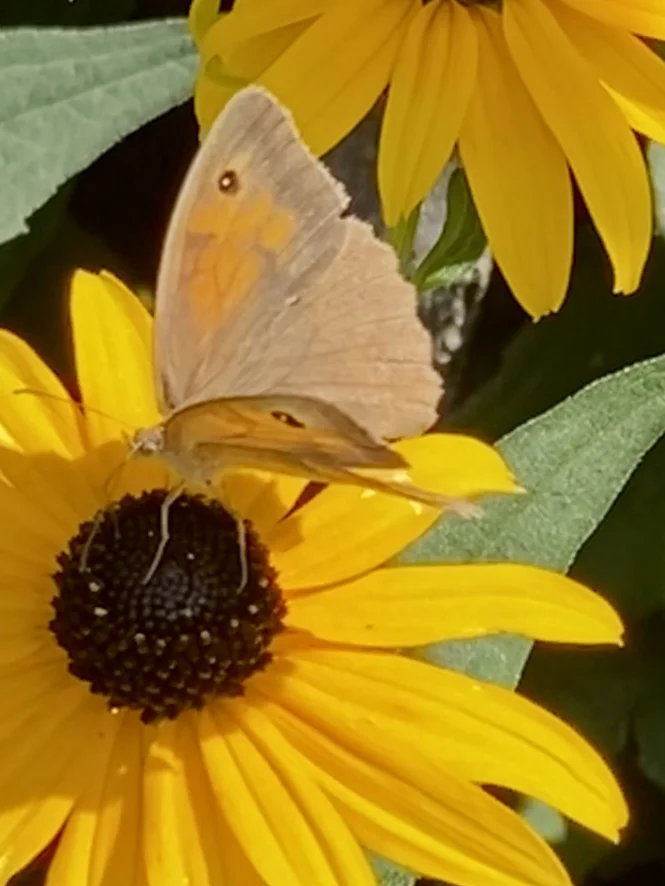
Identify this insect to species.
Maniola jurtina
